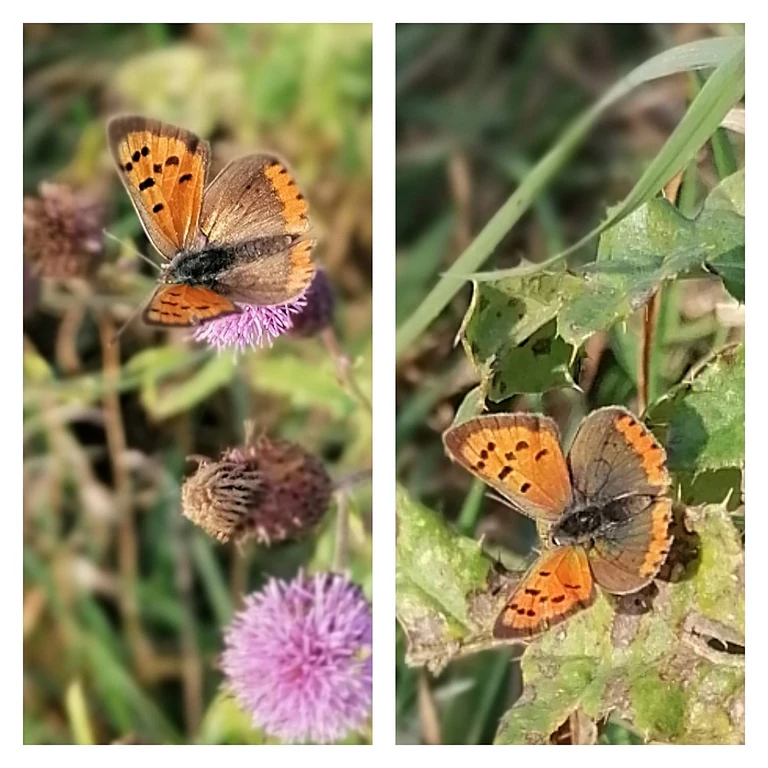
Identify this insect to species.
Lycaena phlaeas
